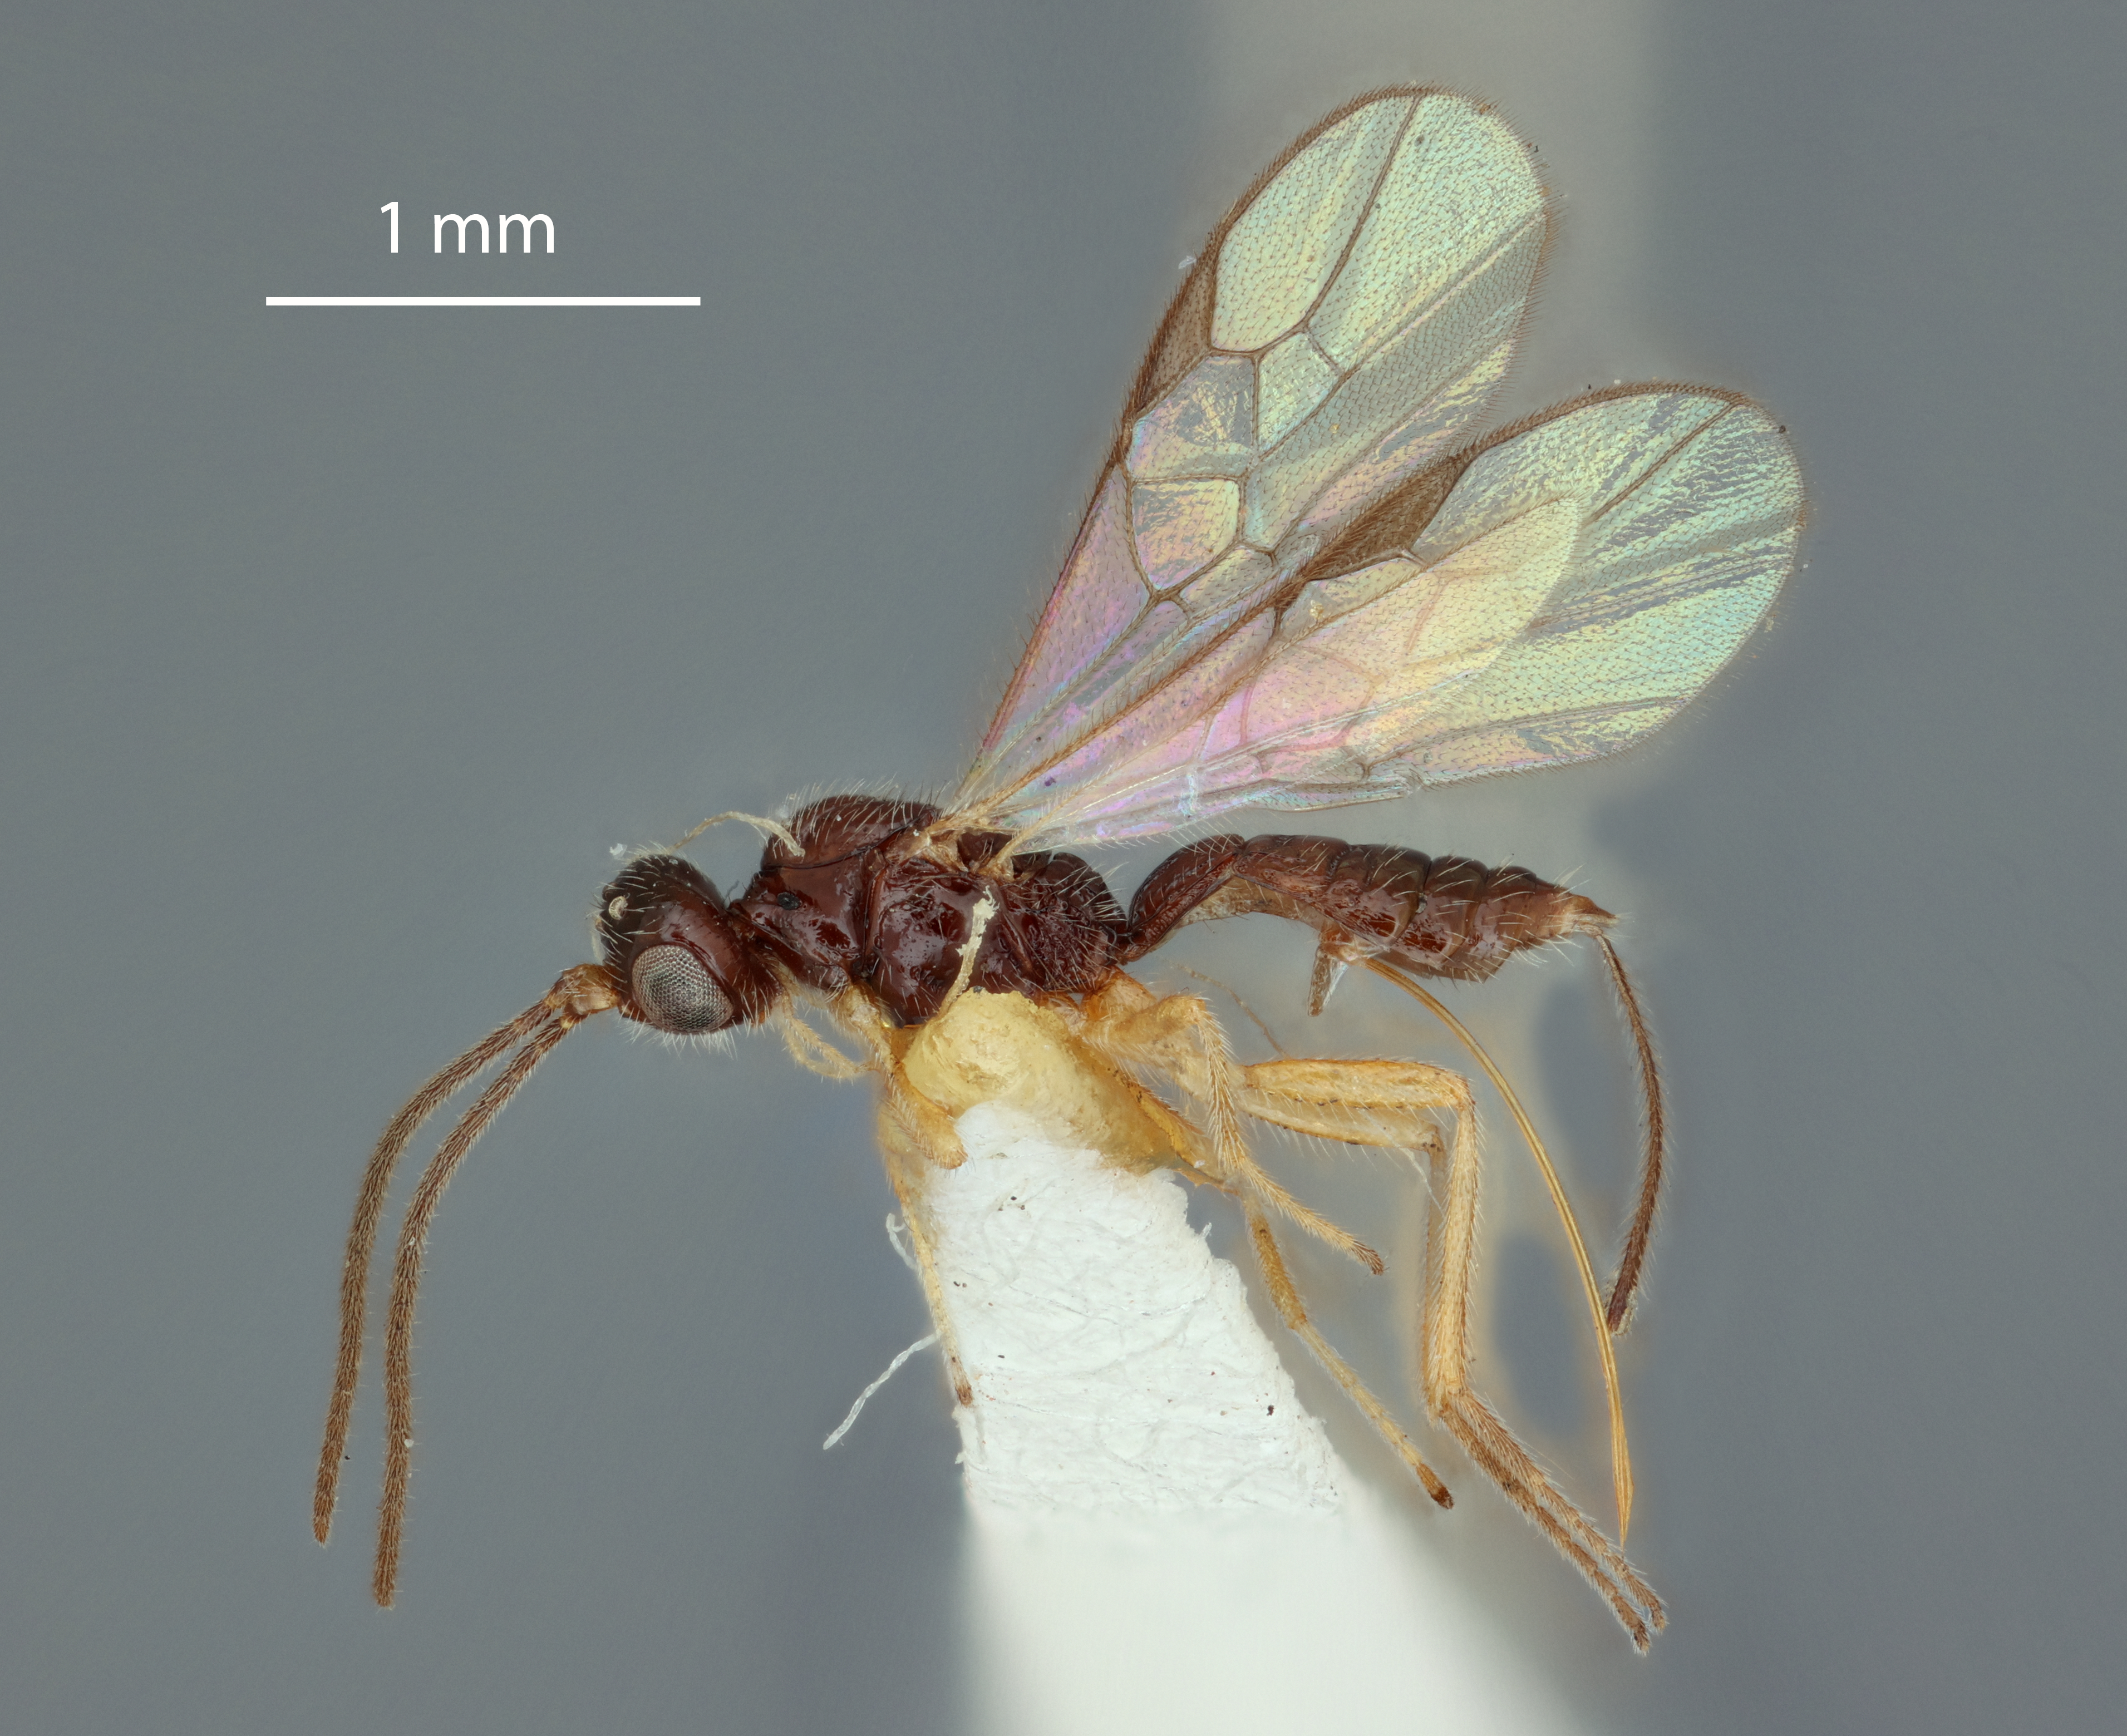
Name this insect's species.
Gnaptodon longicauda
